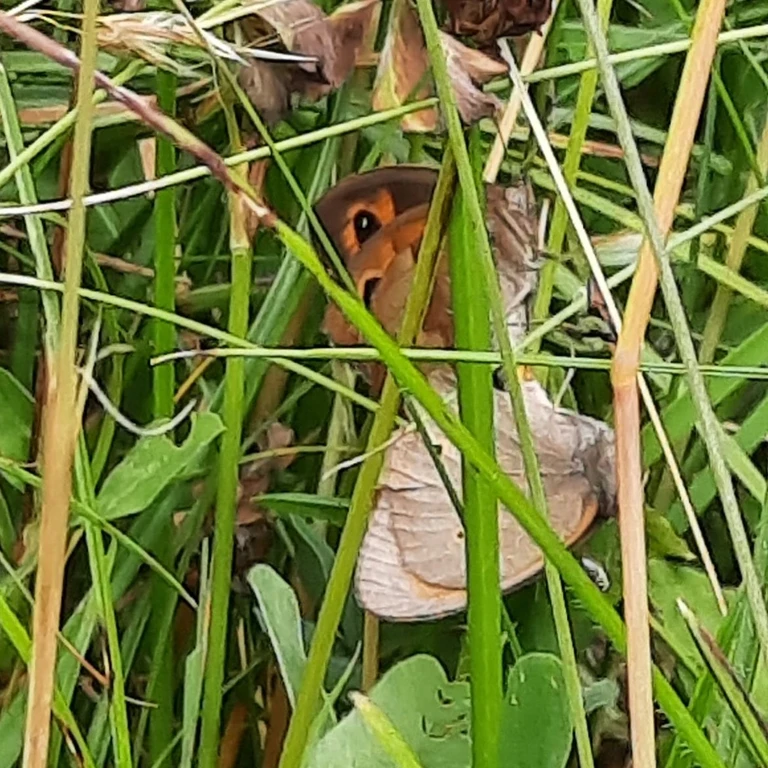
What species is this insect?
Maniola jurtina
